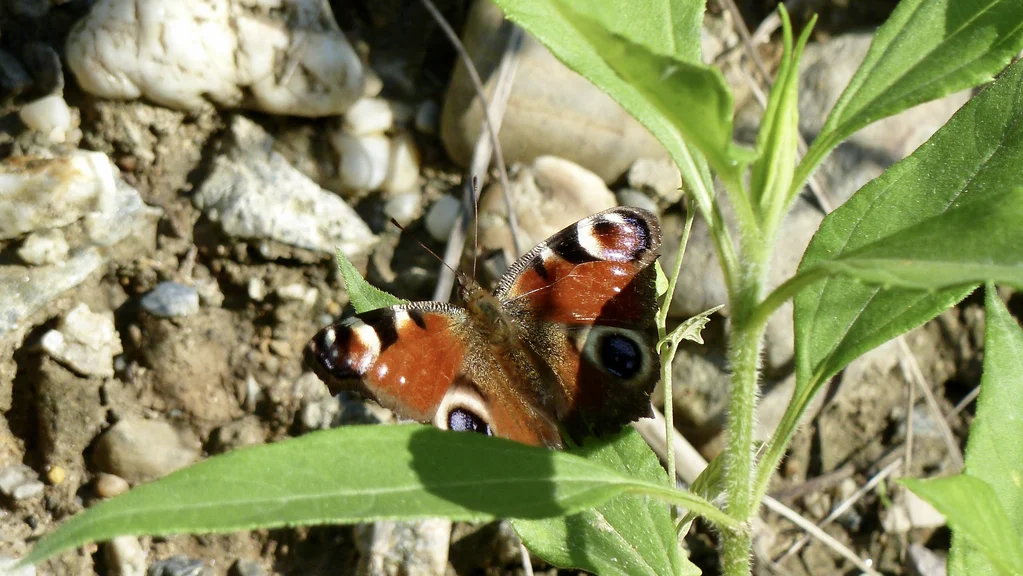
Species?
Aglais io
